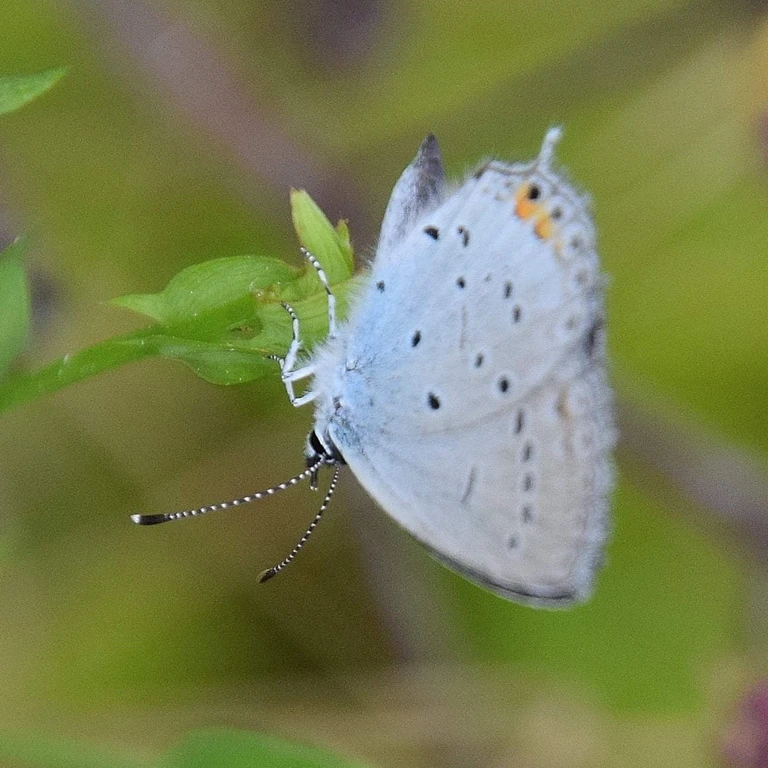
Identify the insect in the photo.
Cupido argiades (also Elkalyce argiades)
